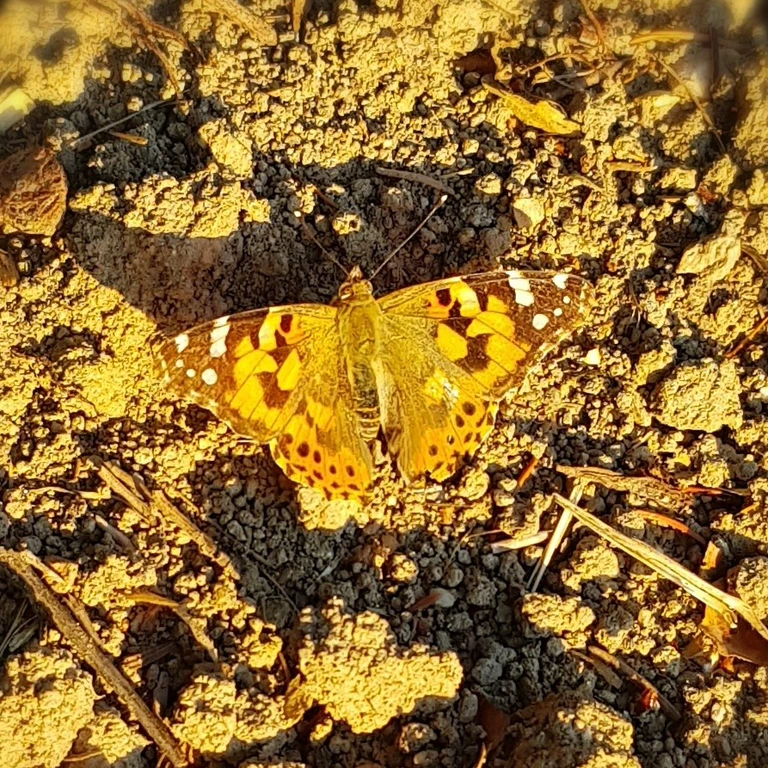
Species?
Vanessa cardui
